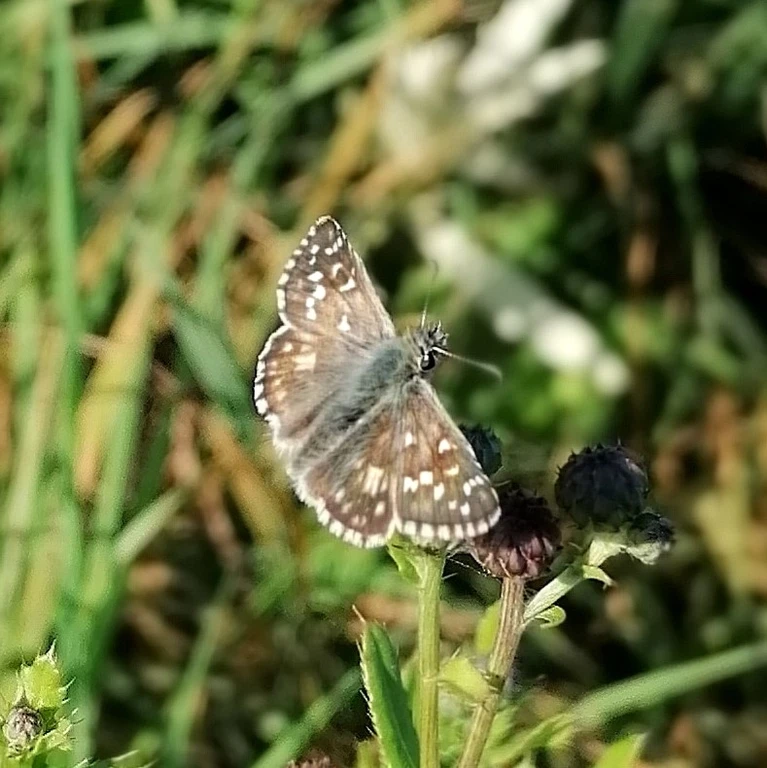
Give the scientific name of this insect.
Pyrgus armoricanus
